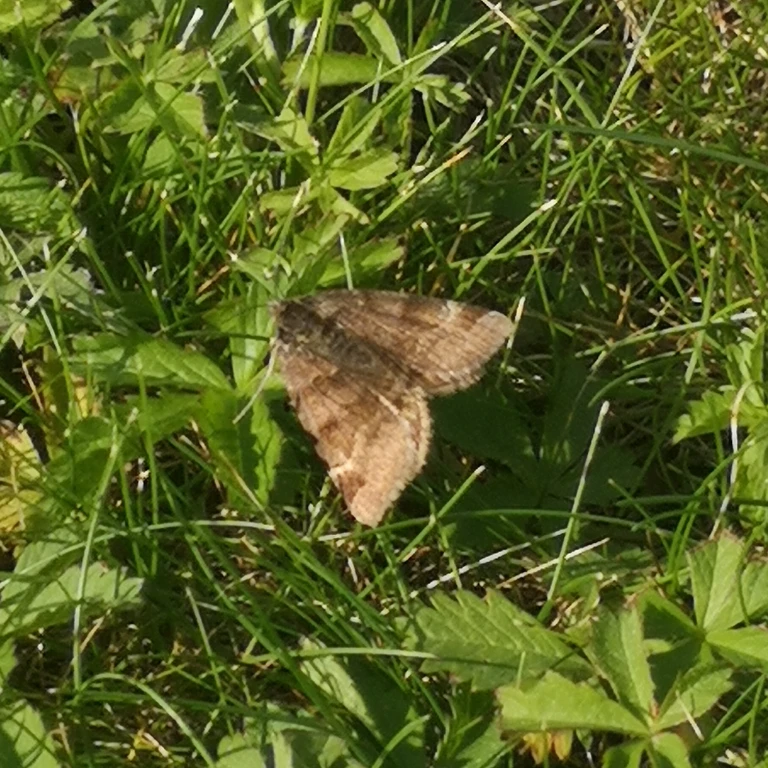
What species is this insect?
Euclidia glyphica
